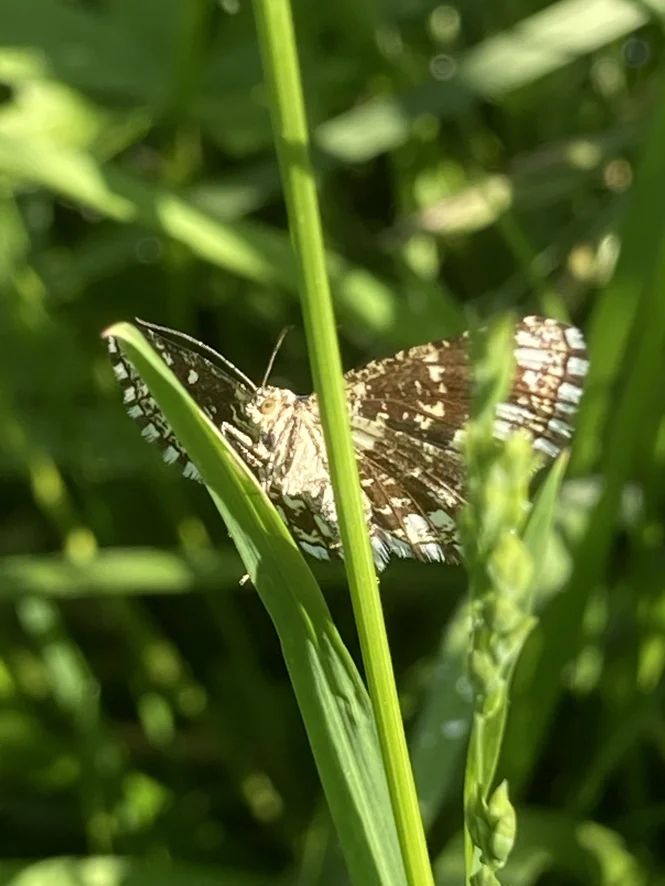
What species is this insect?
Chiasmia clathrata
